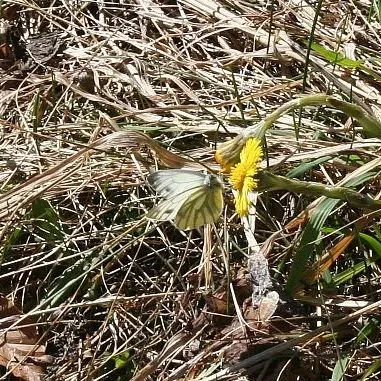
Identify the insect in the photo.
Pieris napi
